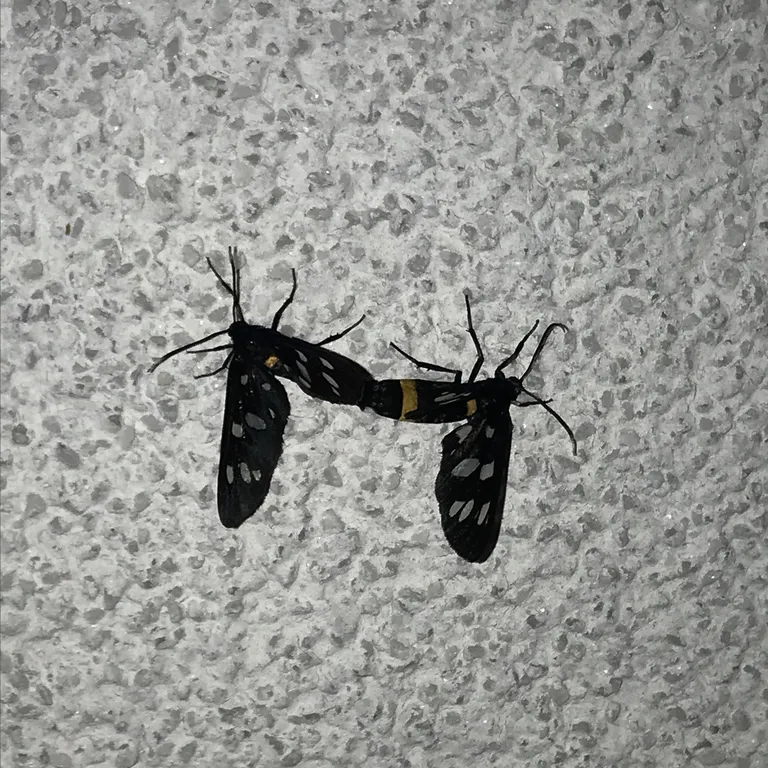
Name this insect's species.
Amata phegea
